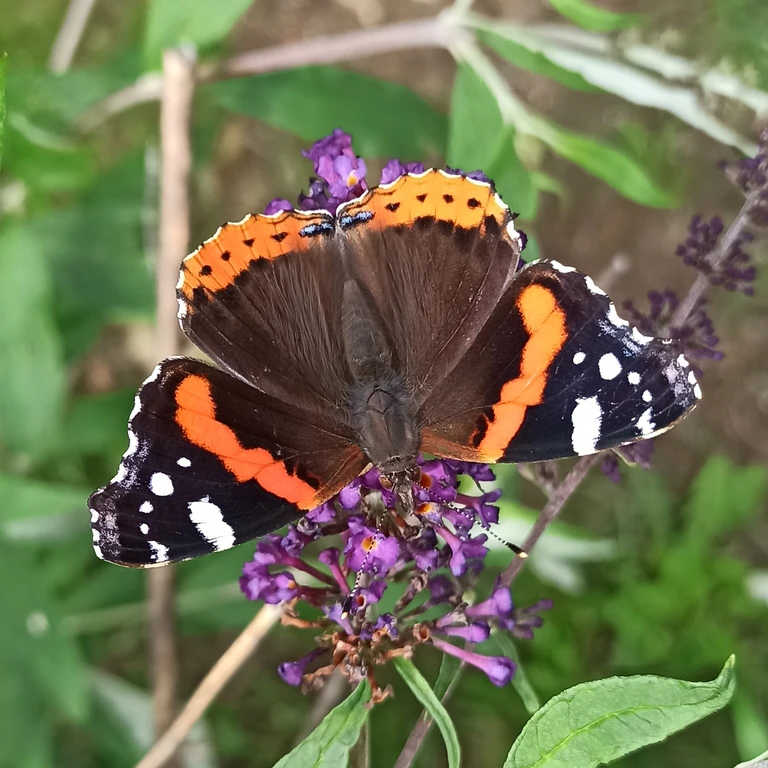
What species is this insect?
Vanessa atalanta
